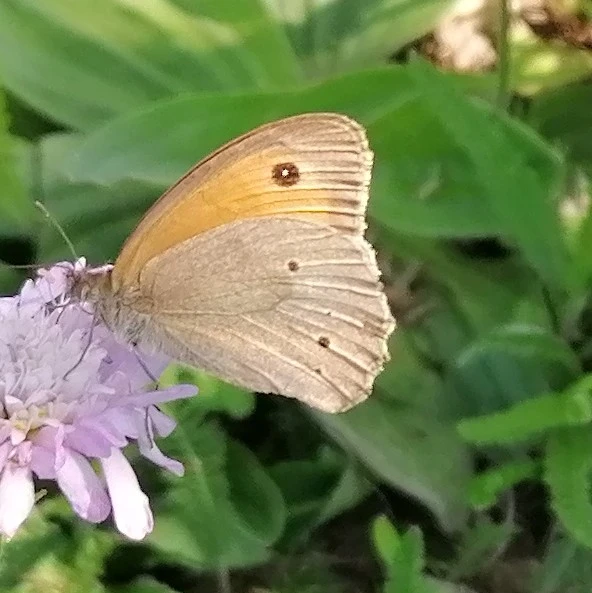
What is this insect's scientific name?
Maniola jurtina
